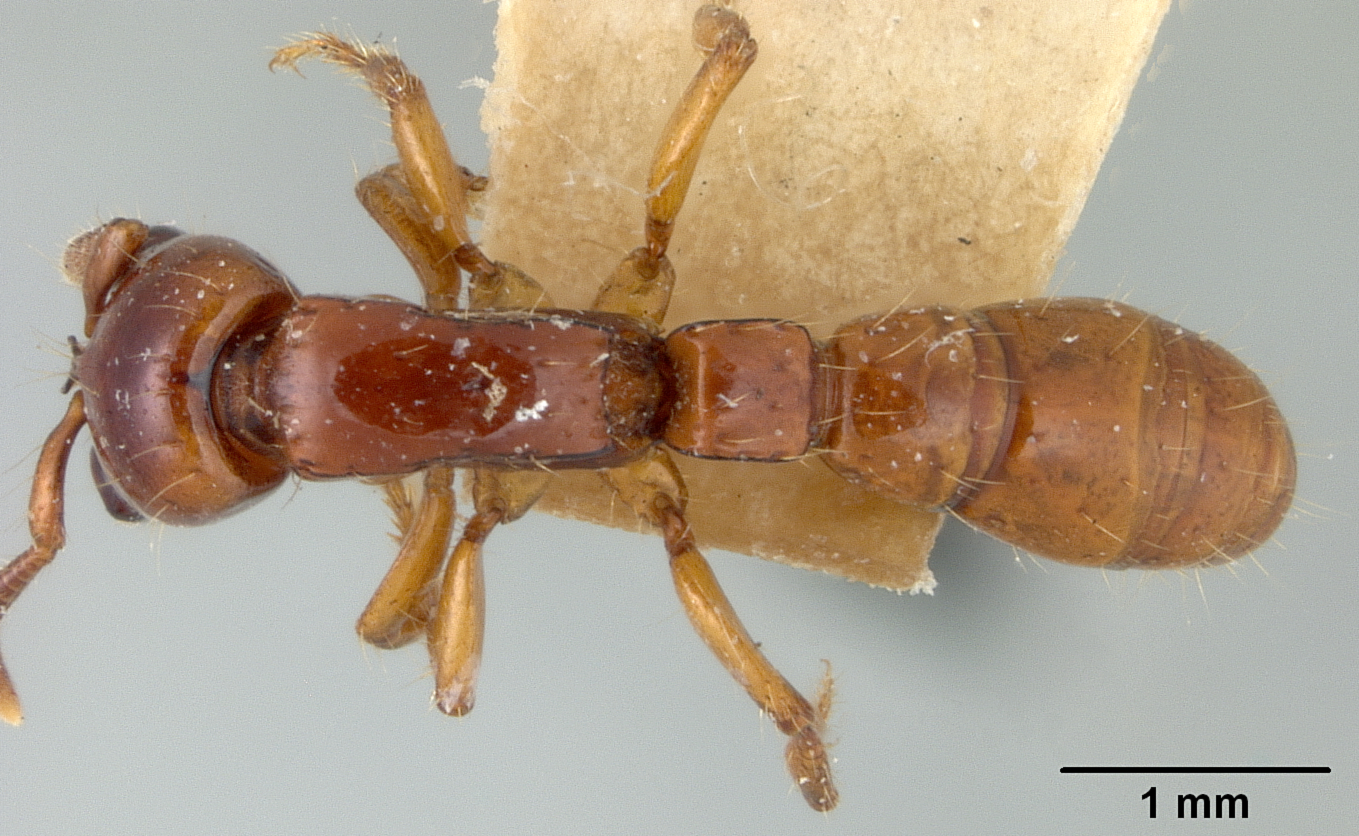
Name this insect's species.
Acanthostichus concavinodis
